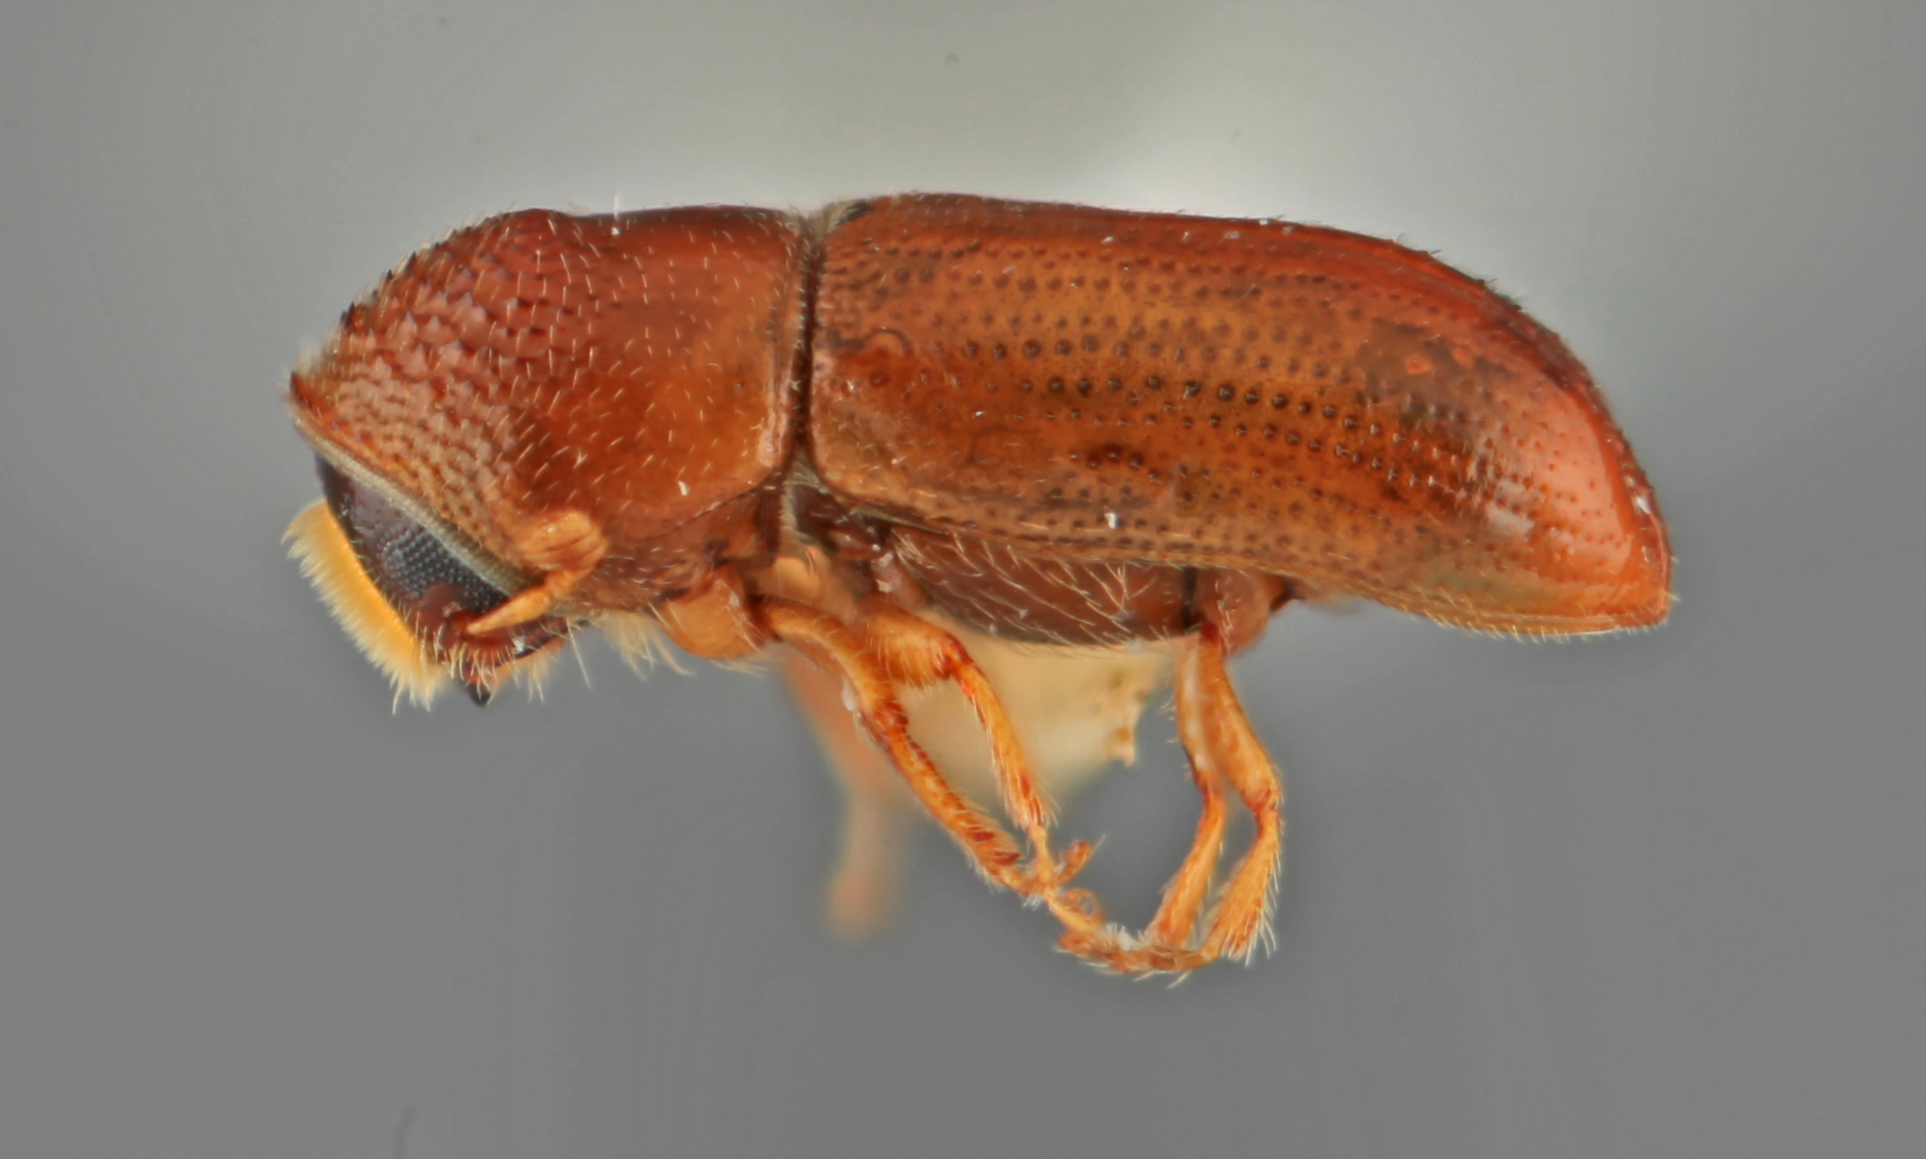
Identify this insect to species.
Pityophthorus limatus
